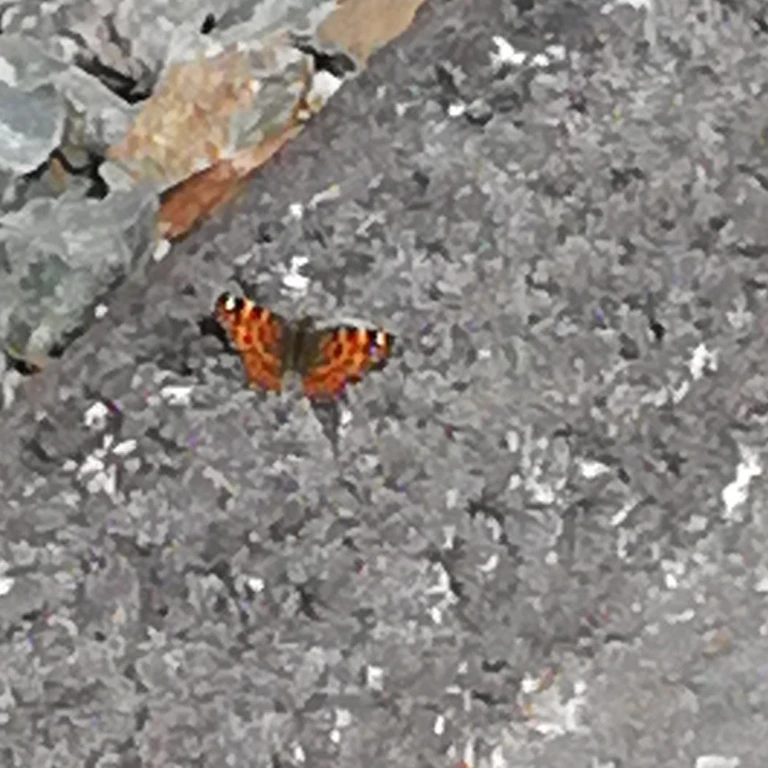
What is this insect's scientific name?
Araschnia levana
